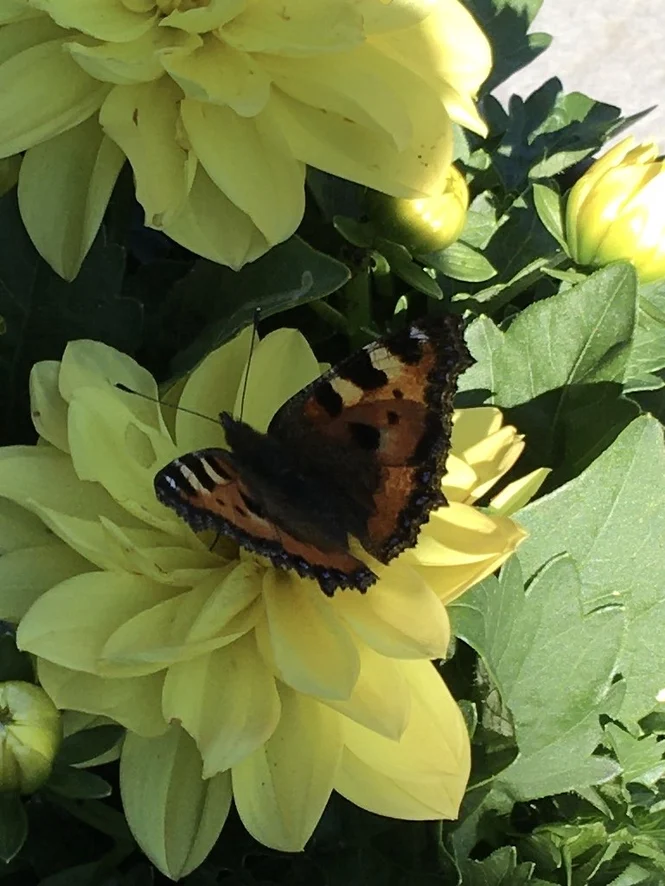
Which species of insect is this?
Aglais urticae
